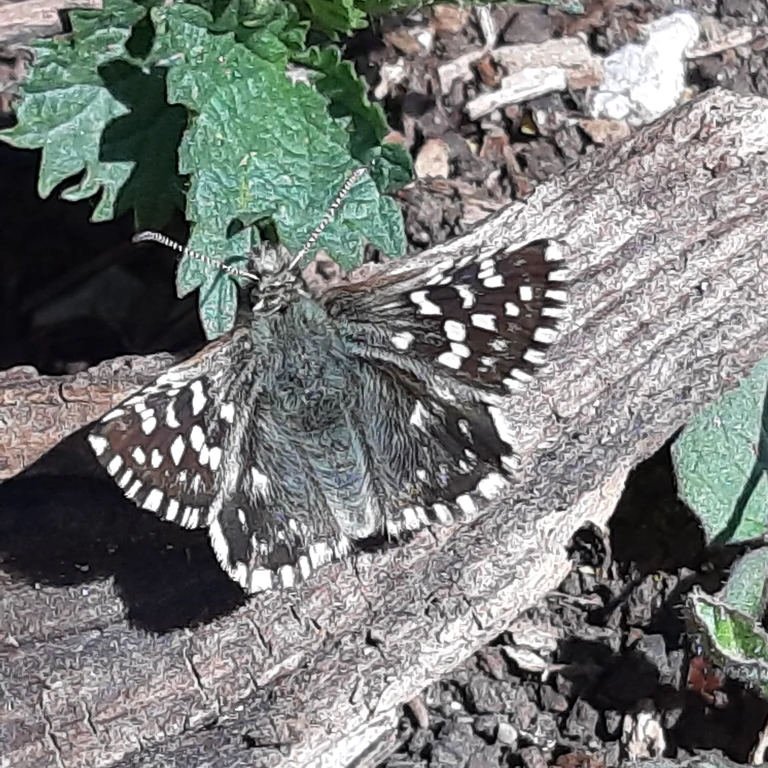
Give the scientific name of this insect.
Pyrgus malvae
